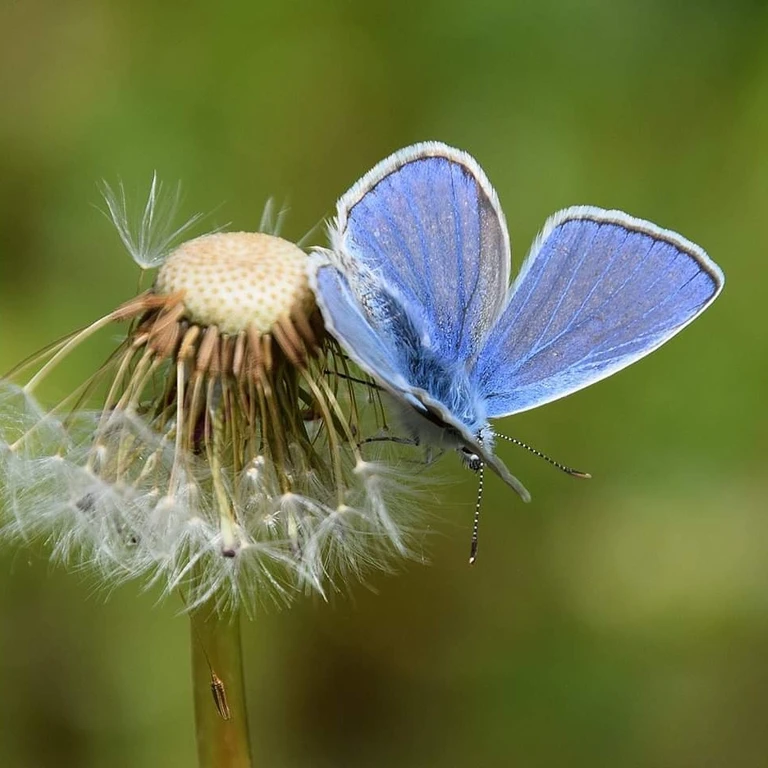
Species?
Polyommatus icarus
